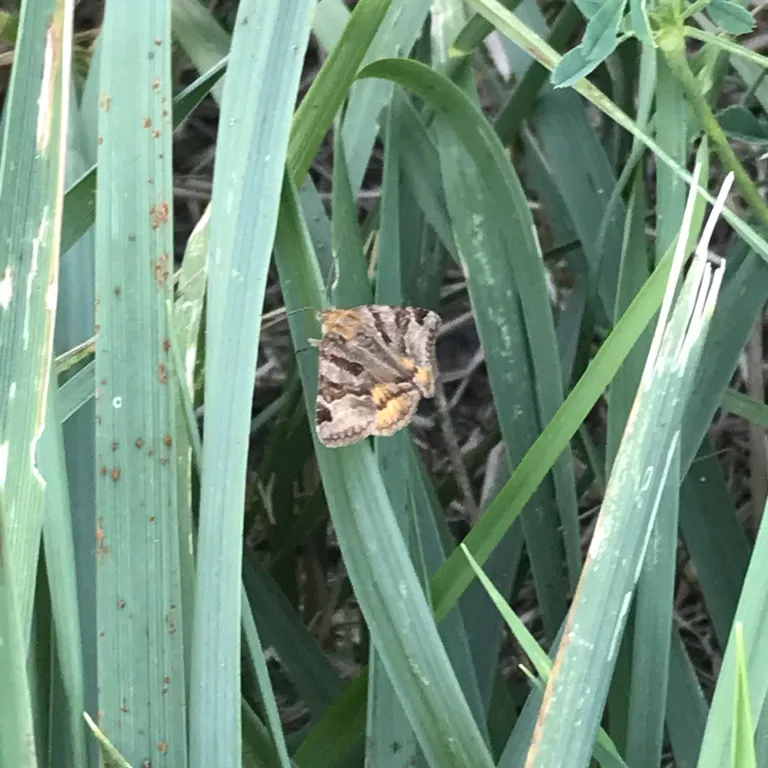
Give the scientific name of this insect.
Euclidia glyphica
